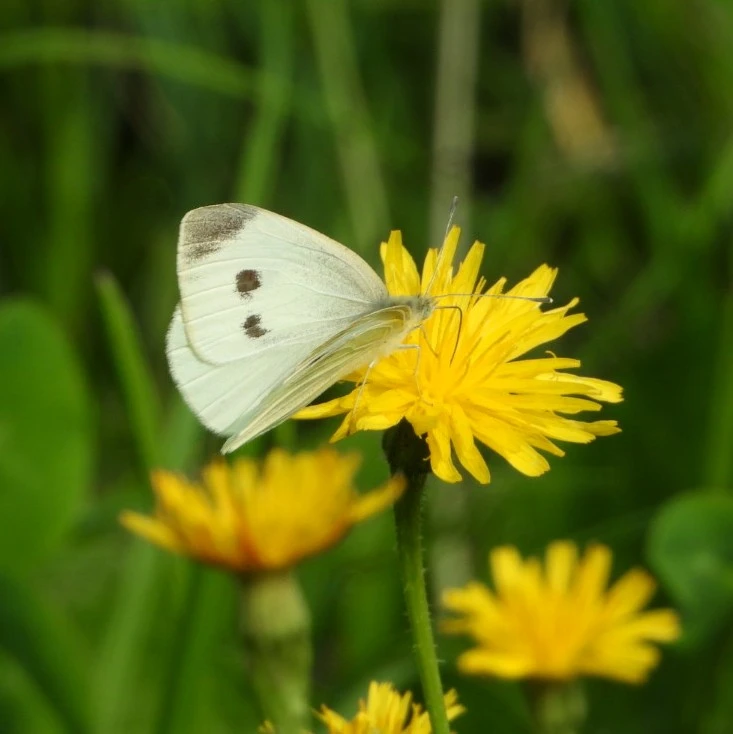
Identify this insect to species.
Pieris rapae
